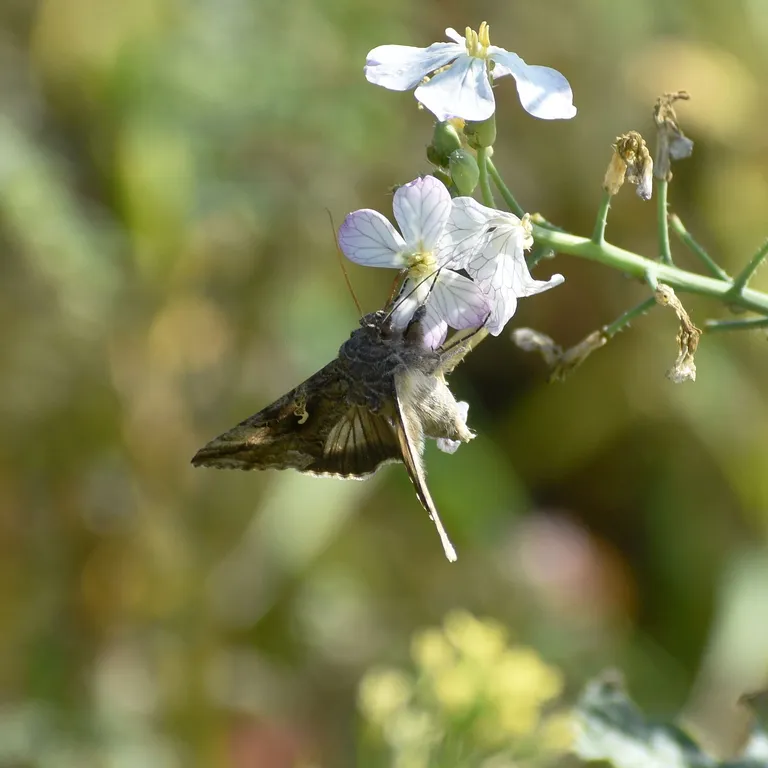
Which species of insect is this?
Autographa gamma
